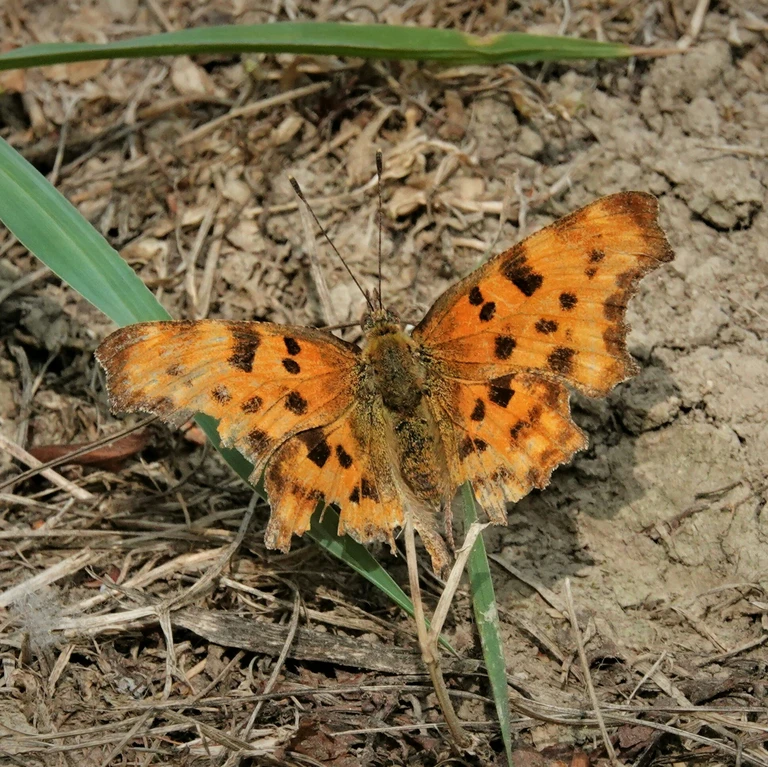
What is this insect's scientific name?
Polygonia c-album
